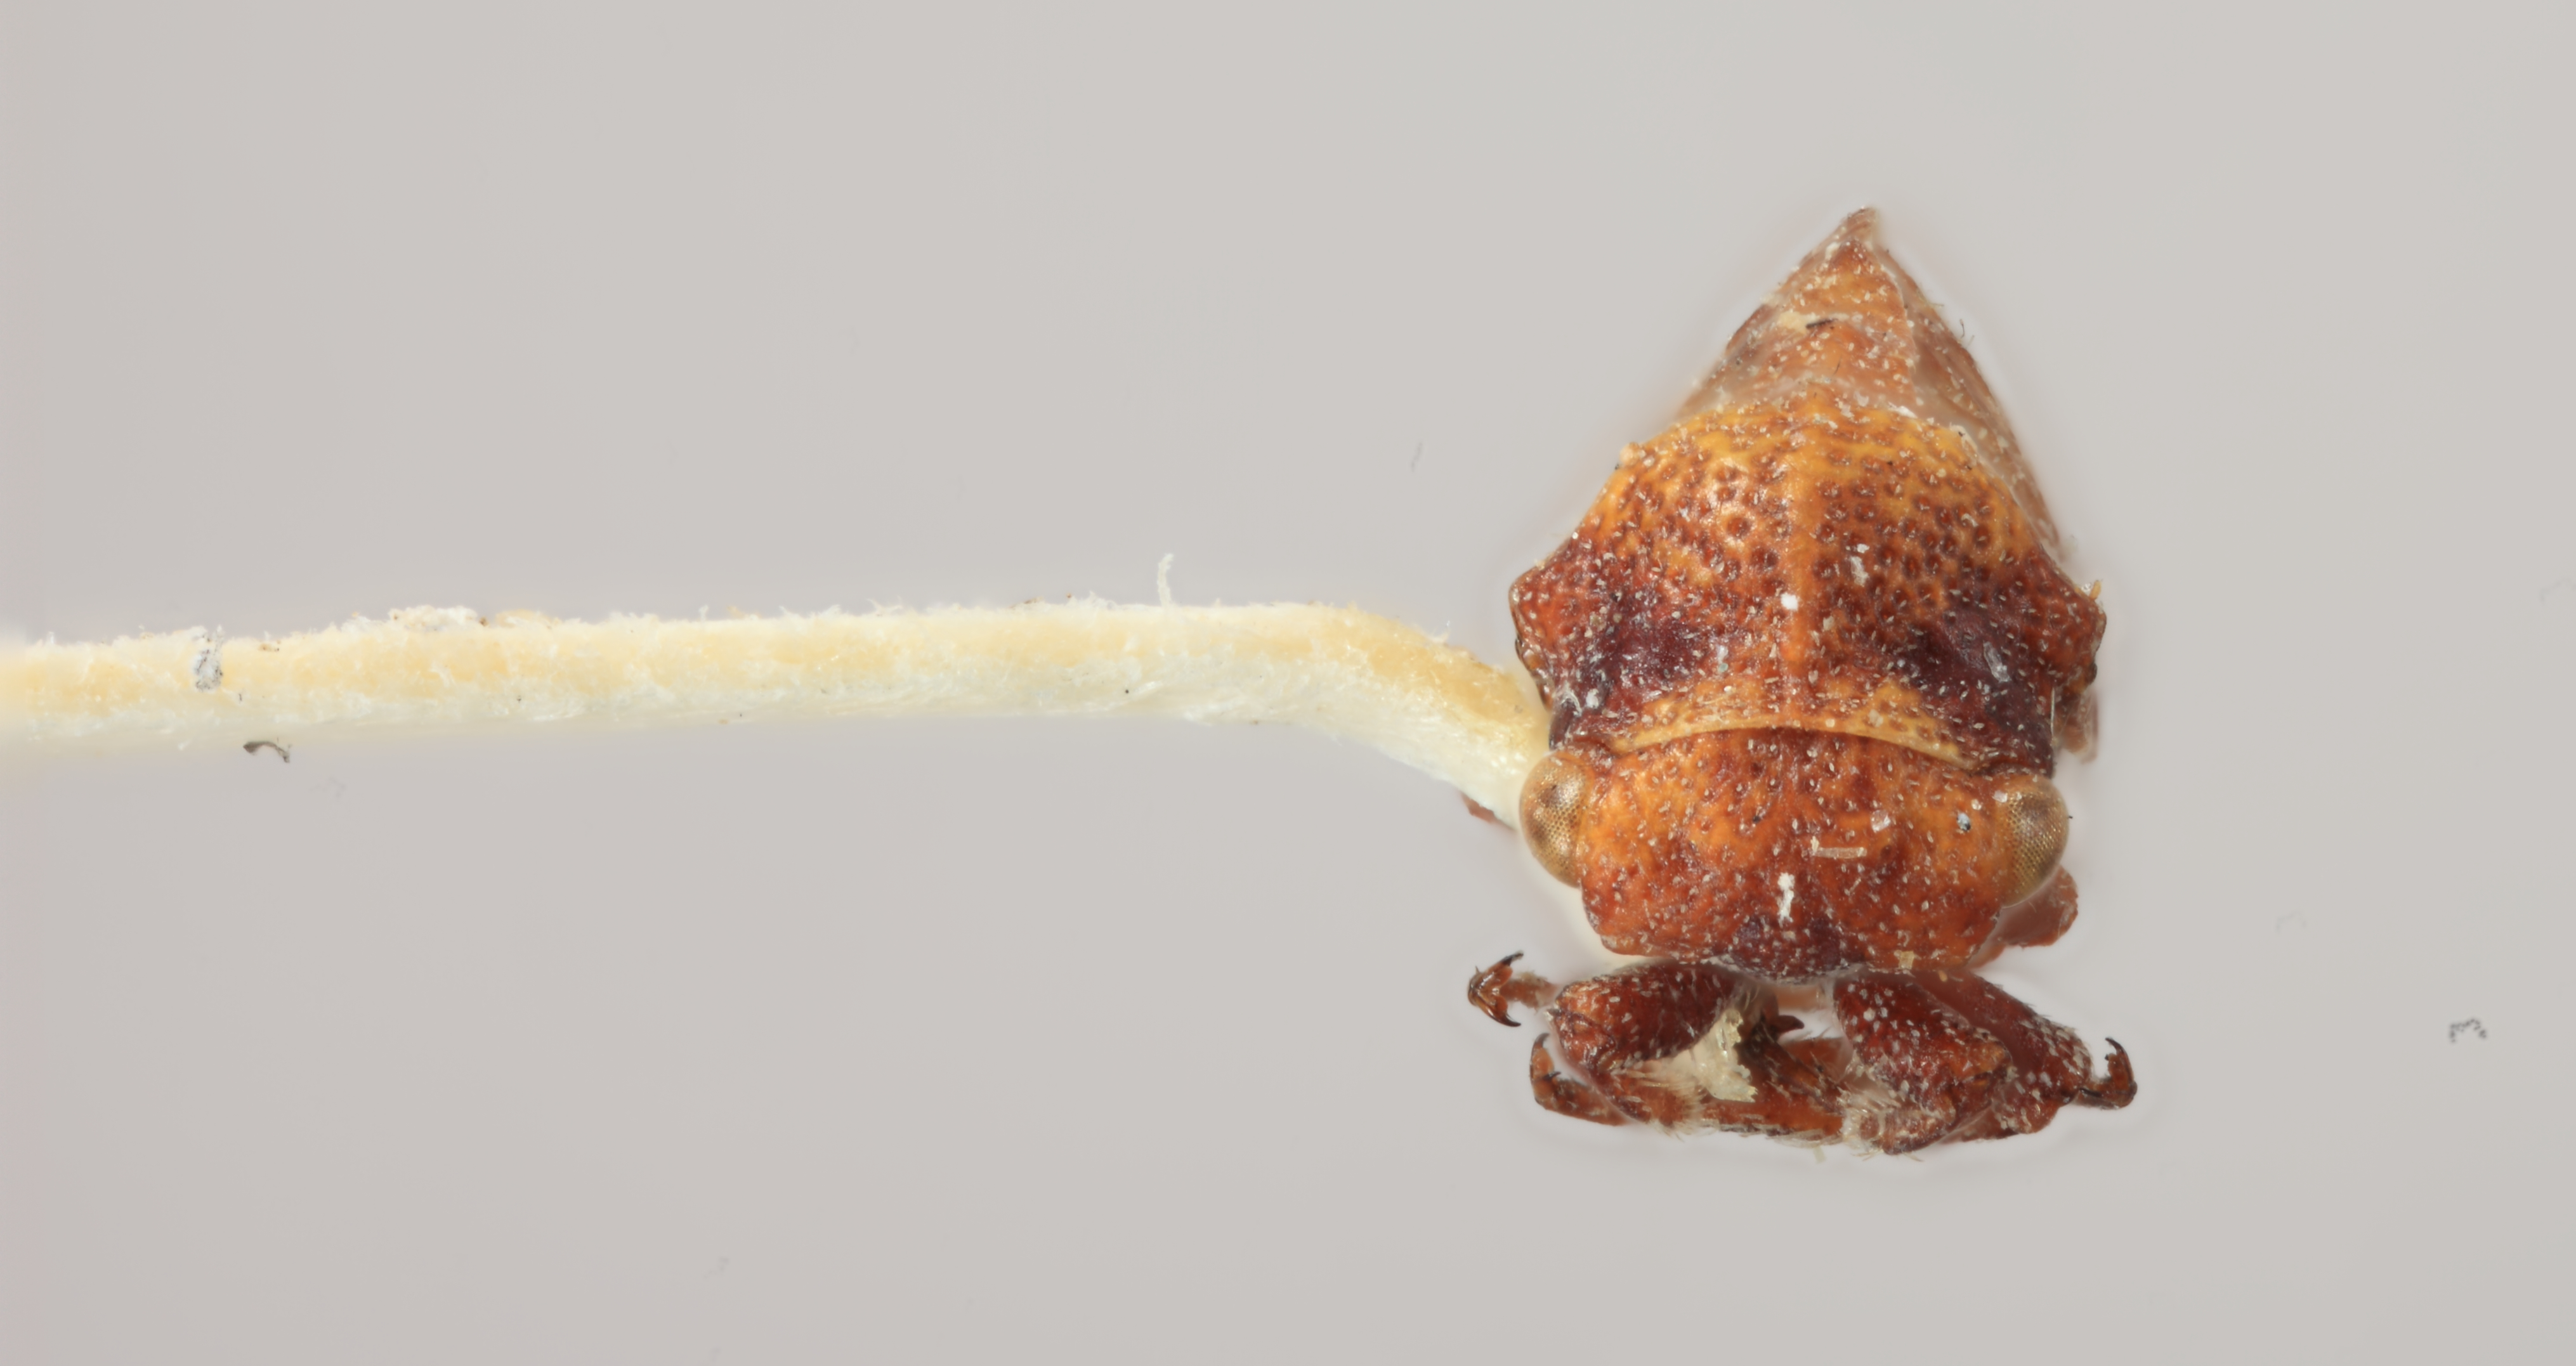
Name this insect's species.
Centrodontus atlas
